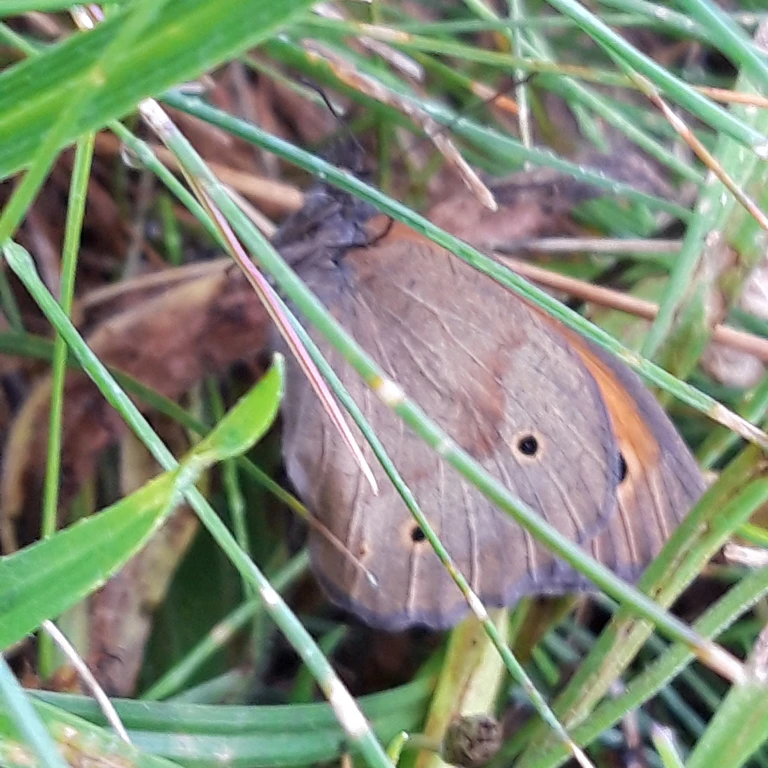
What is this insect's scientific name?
Maniola jurtina
